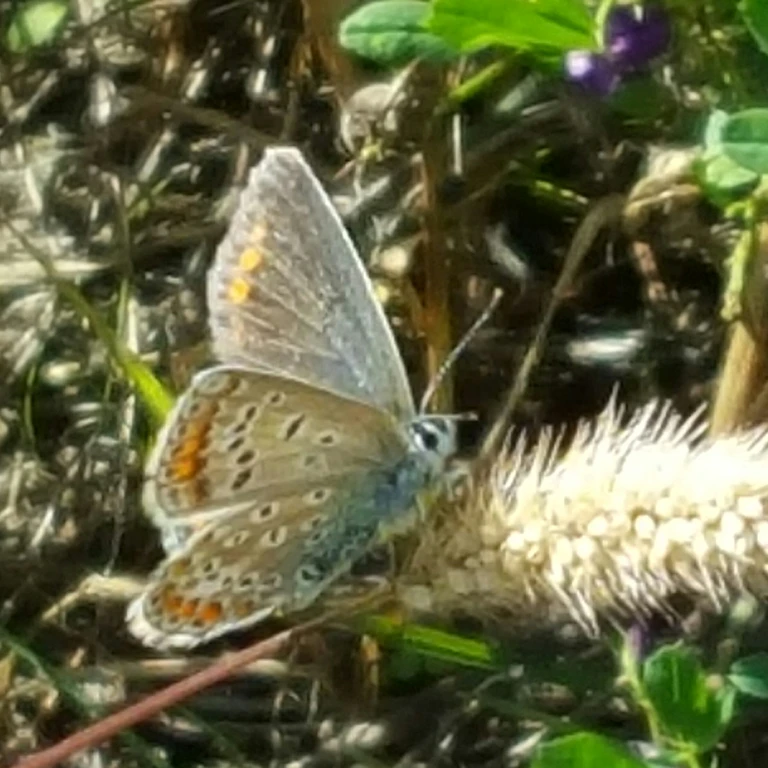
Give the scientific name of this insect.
Polyommatus icarus
